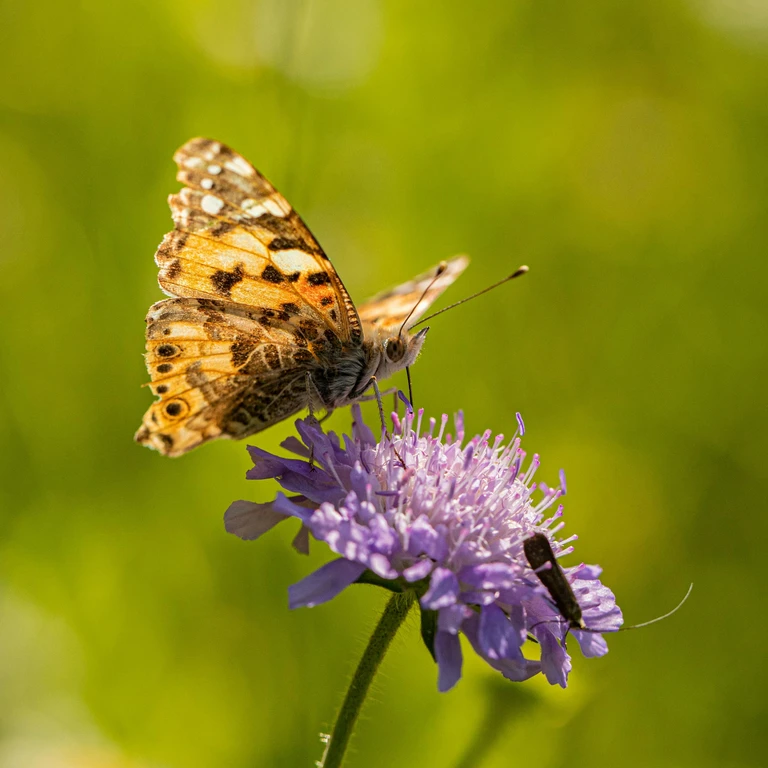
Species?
Vanessa cardui
